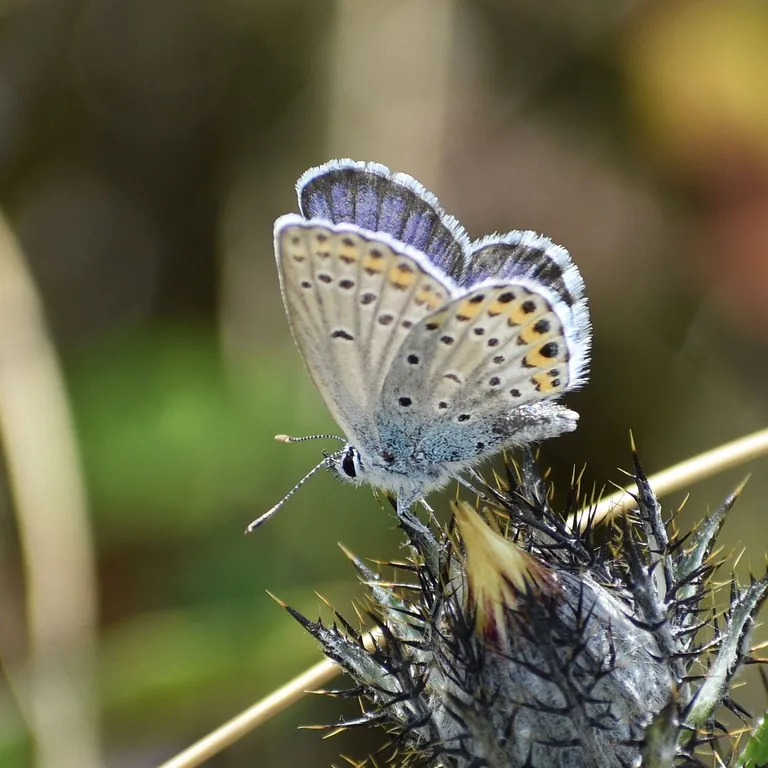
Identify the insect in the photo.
Plebejus argus
